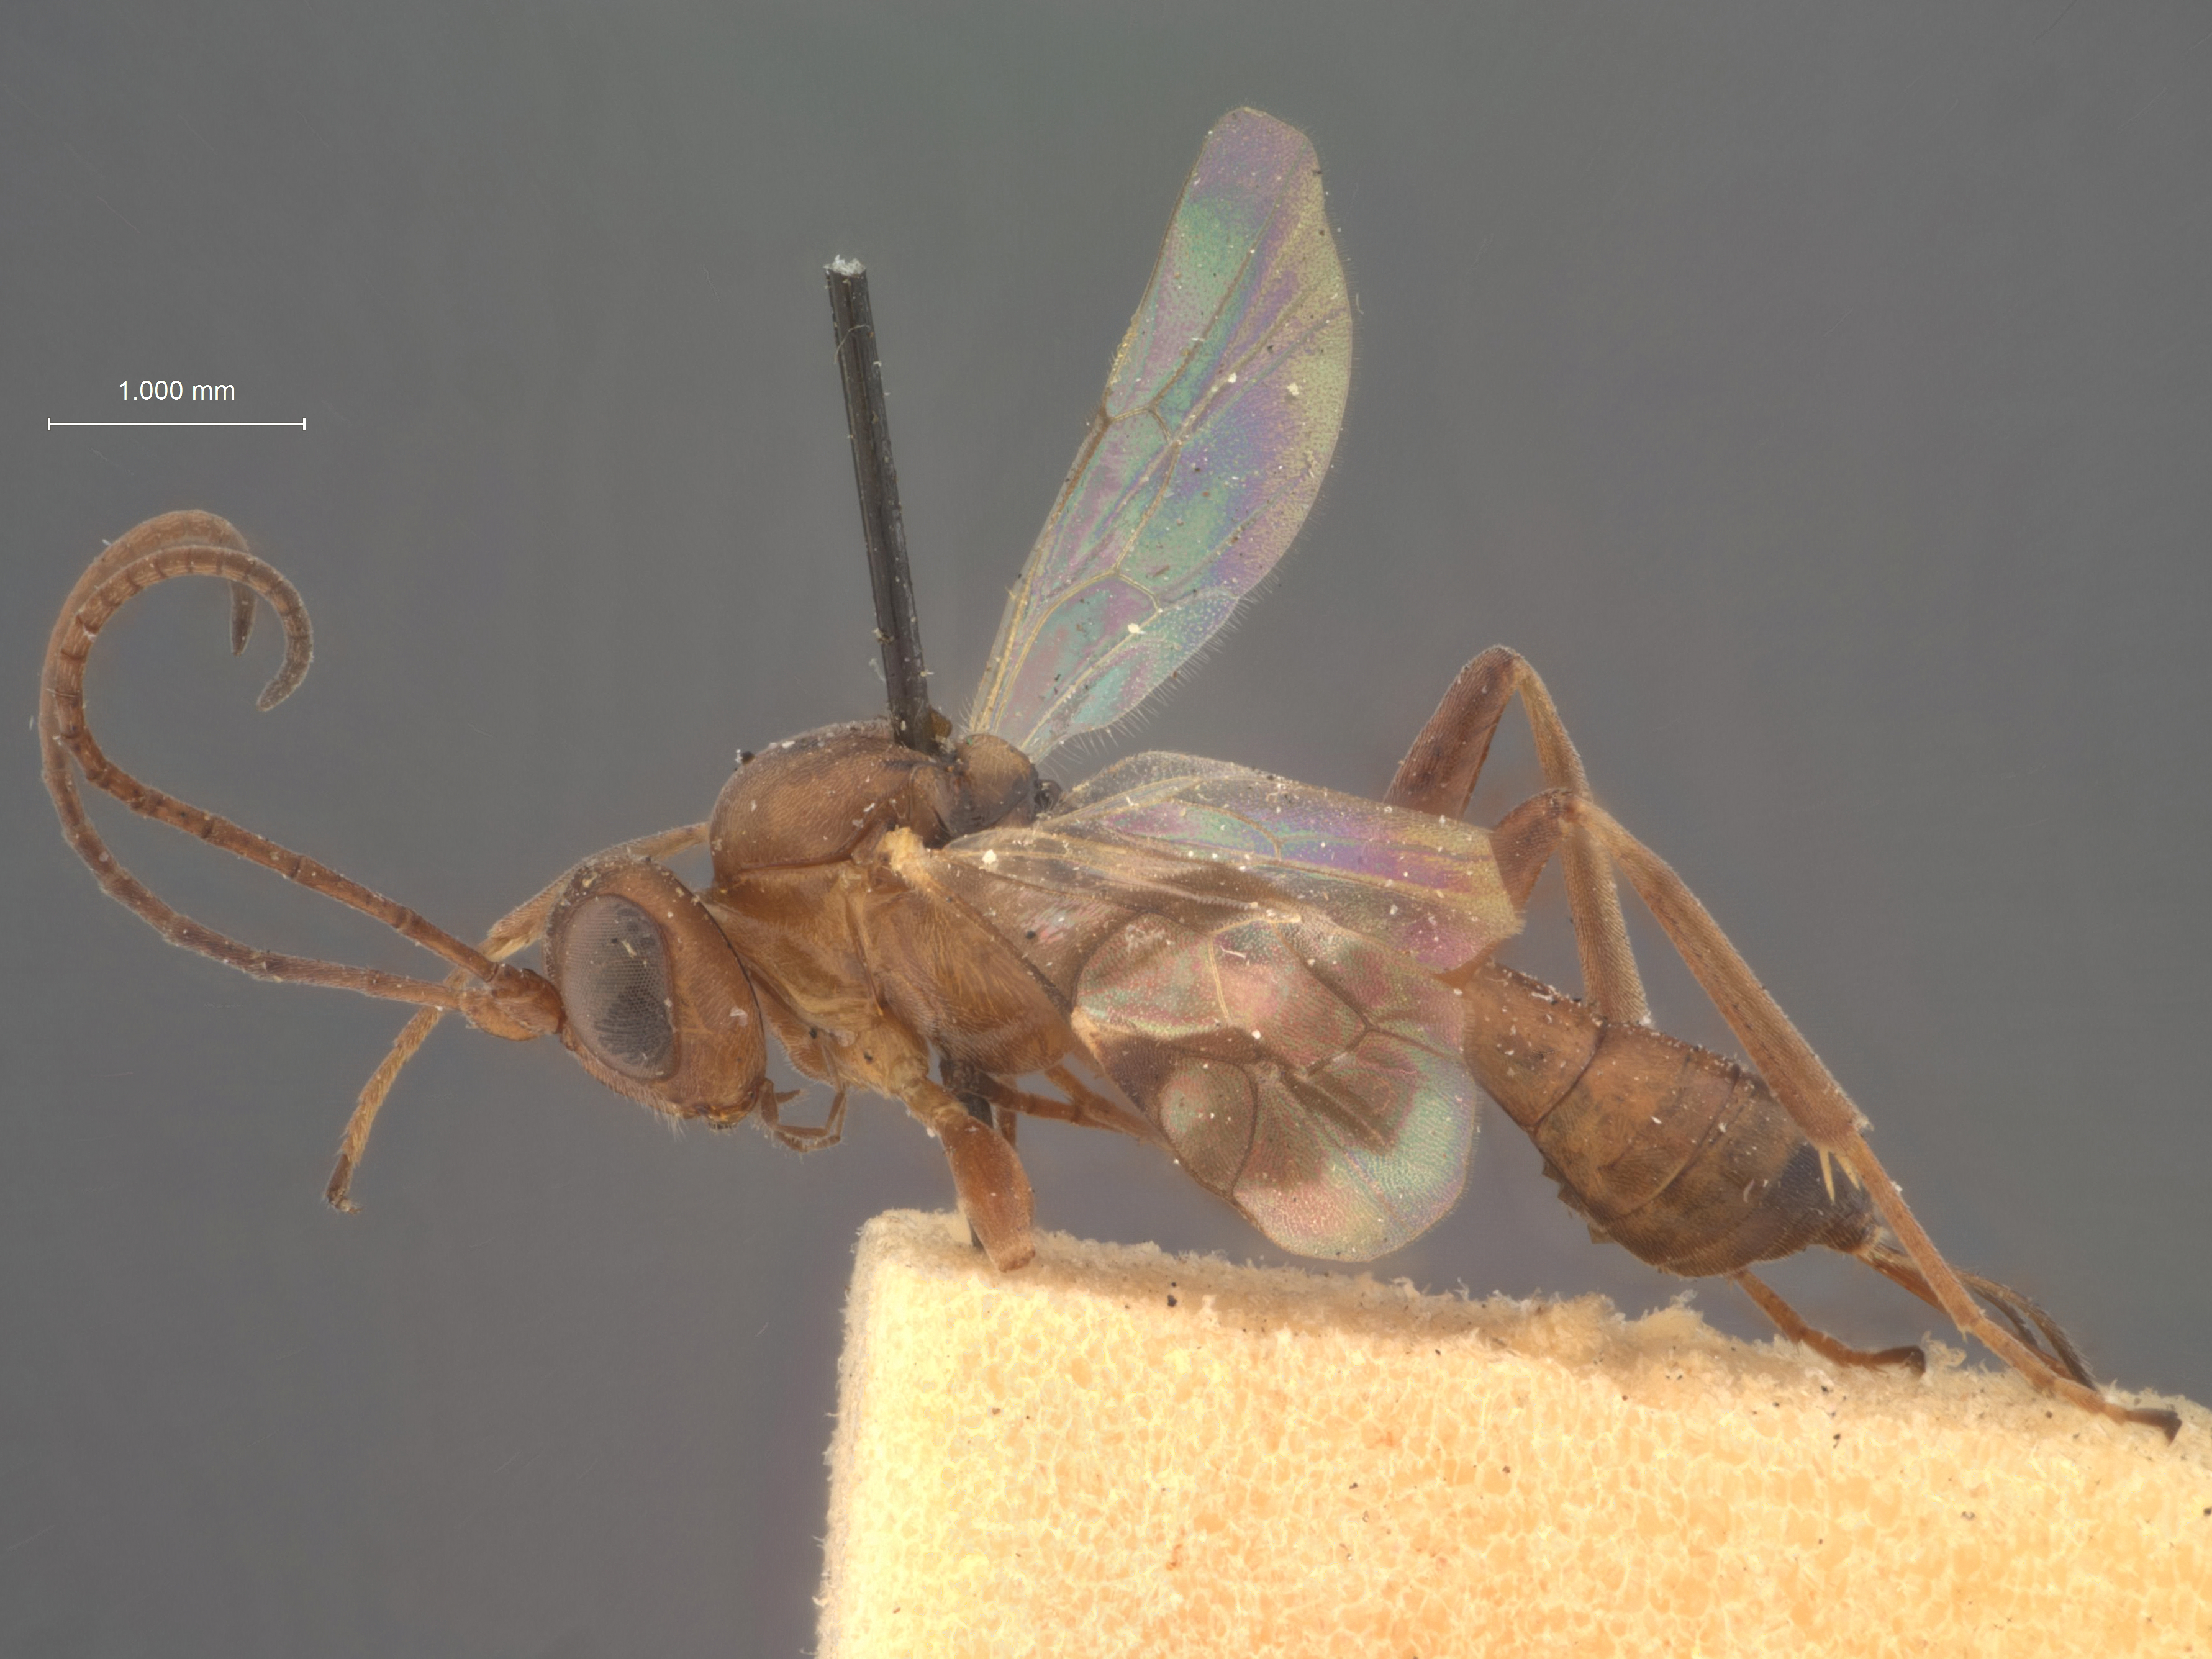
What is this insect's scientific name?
Hemiteles melitacae
